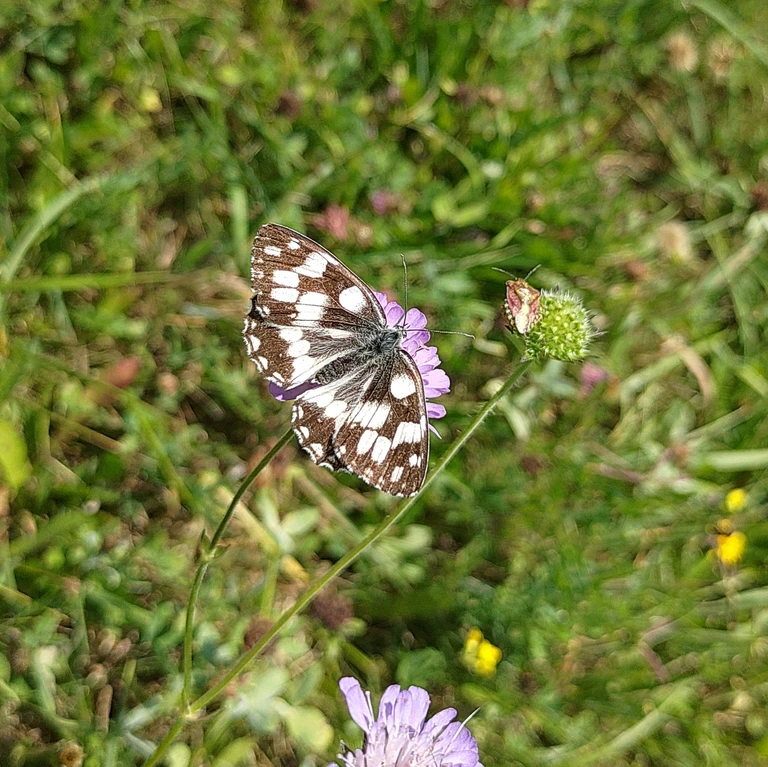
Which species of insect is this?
Melanargia galathea
